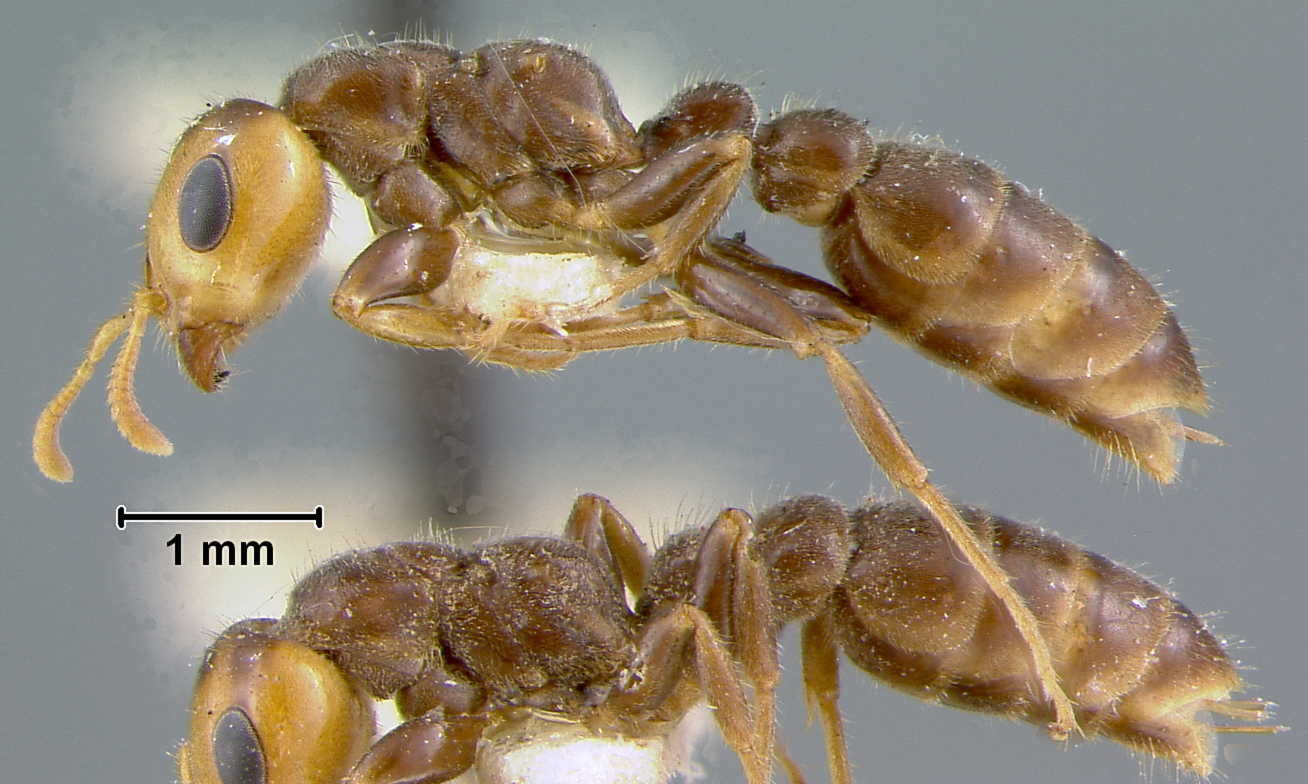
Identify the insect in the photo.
Pseudomyrma latinoda
